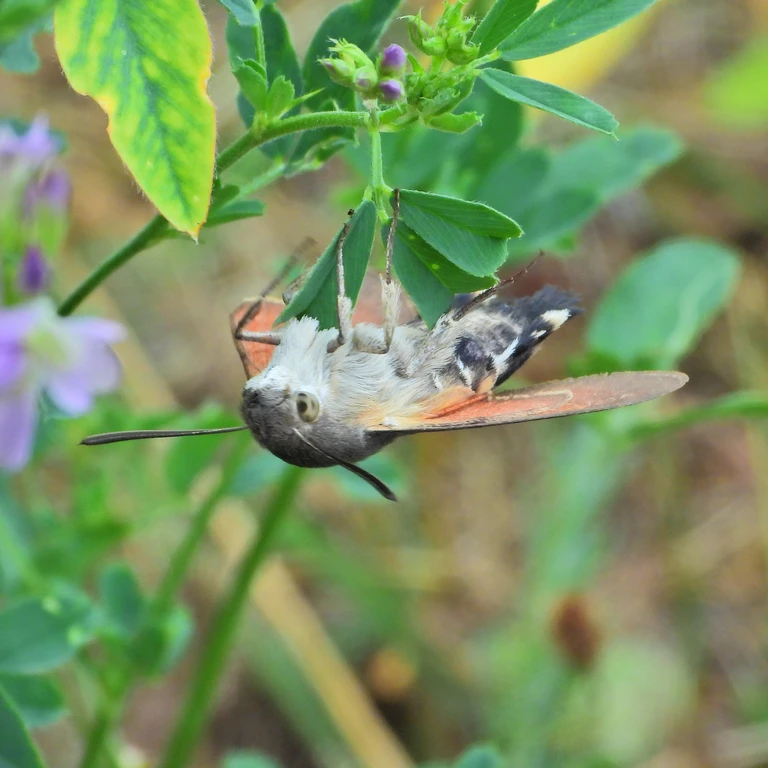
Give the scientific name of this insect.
Macroglossum stellatarum
